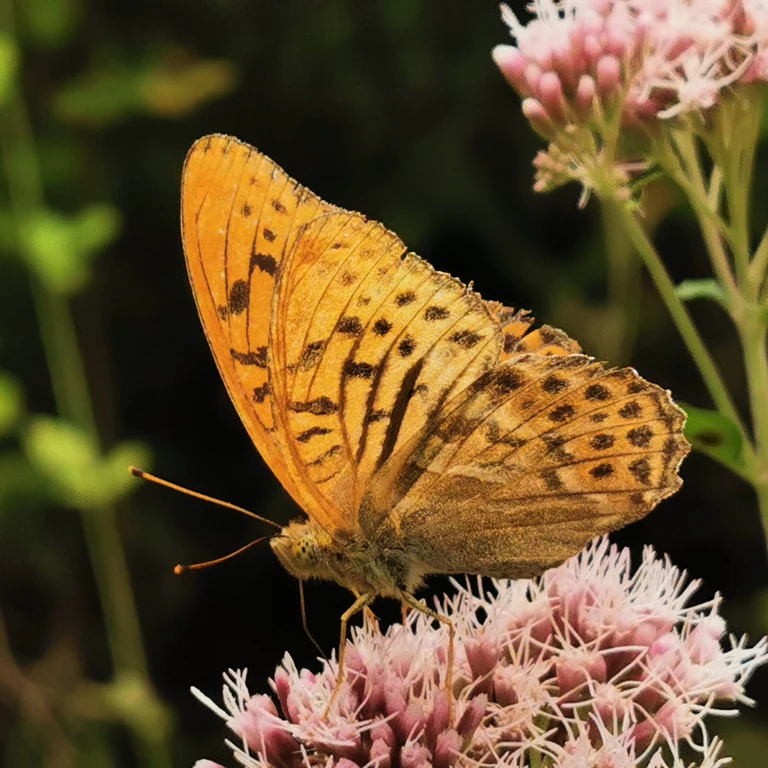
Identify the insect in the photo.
Argynnis paphia
